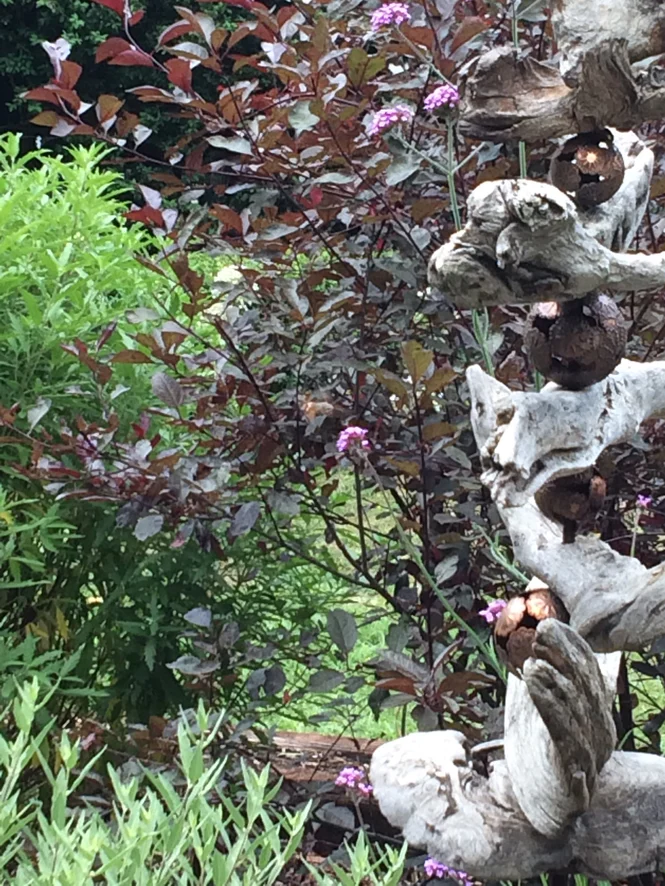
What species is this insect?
Macroglossum stellatarum
